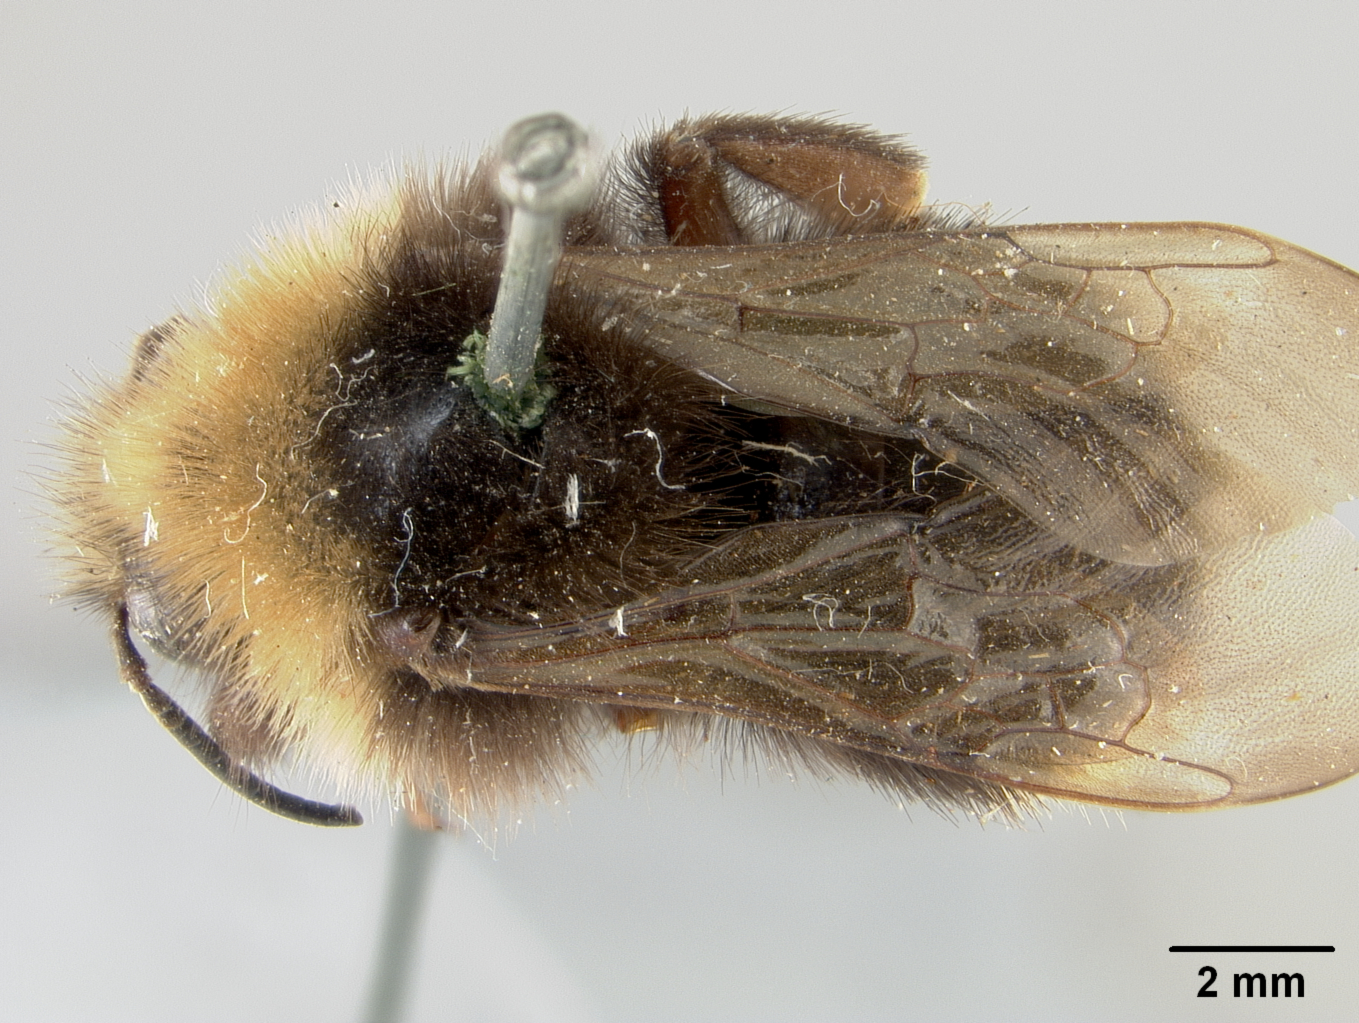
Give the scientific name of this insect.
Psithyrus crawfordi
